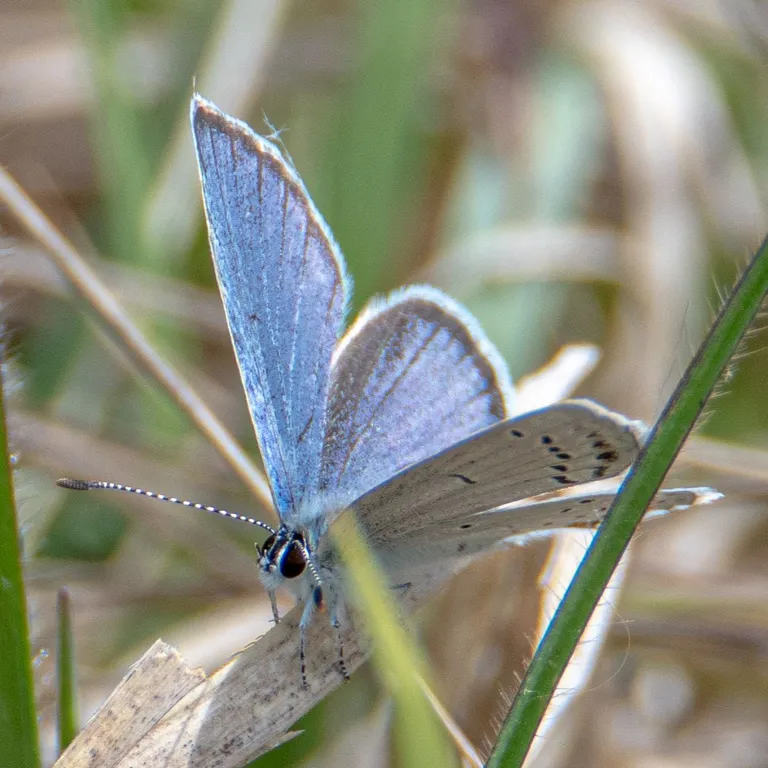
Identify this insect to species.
Cupido argiades (also Elkalyce argiades)
